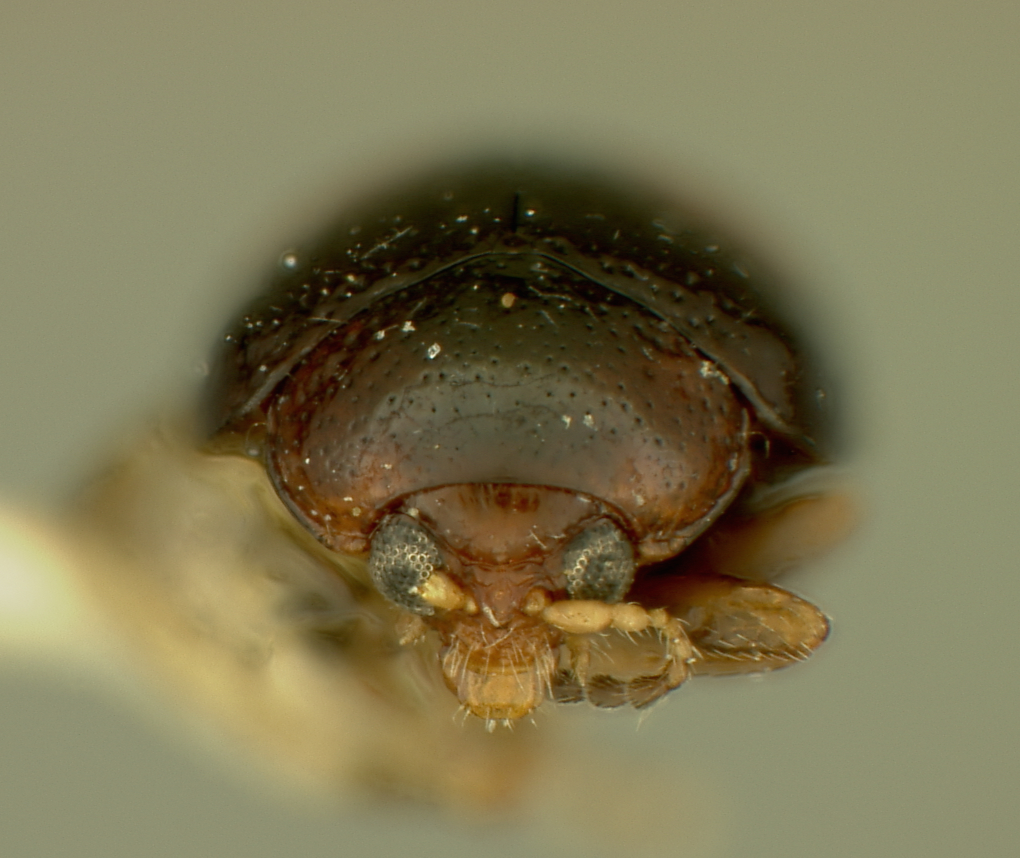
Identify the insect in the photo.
Sphaeroderus aequalis
